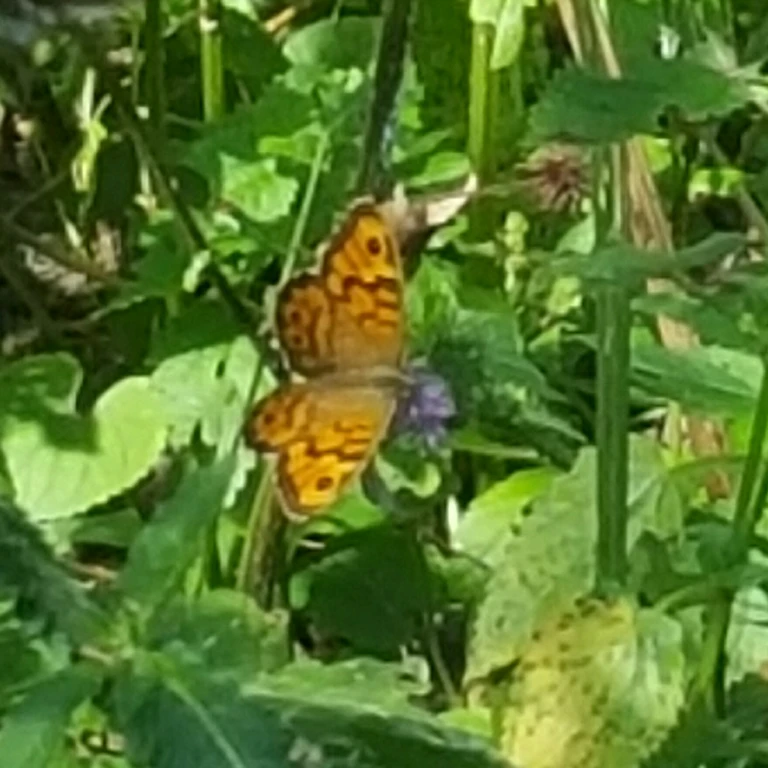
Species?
Lasiommata megera (also Pararge megera)
